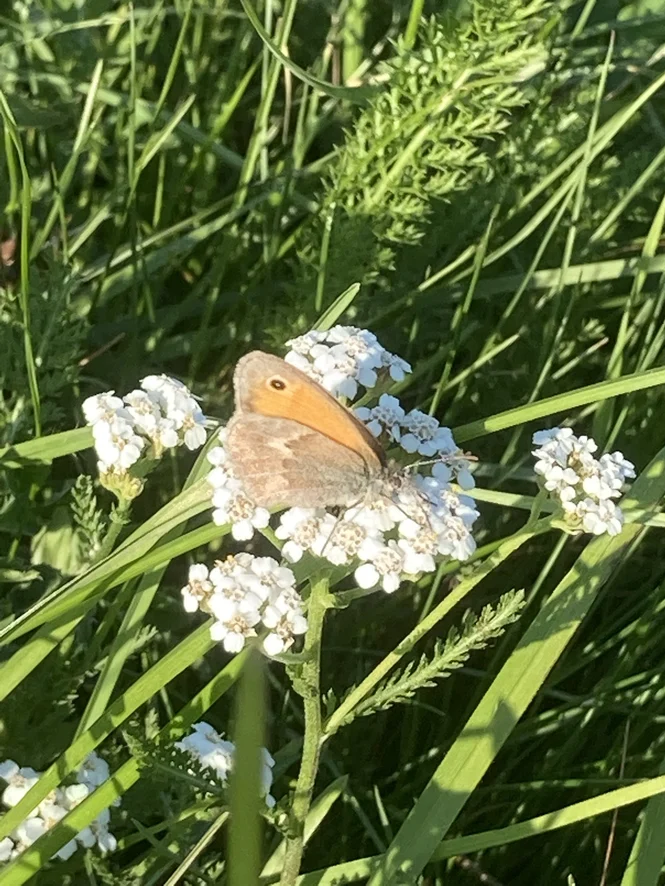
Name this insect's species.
Coenonympha pamphilus
